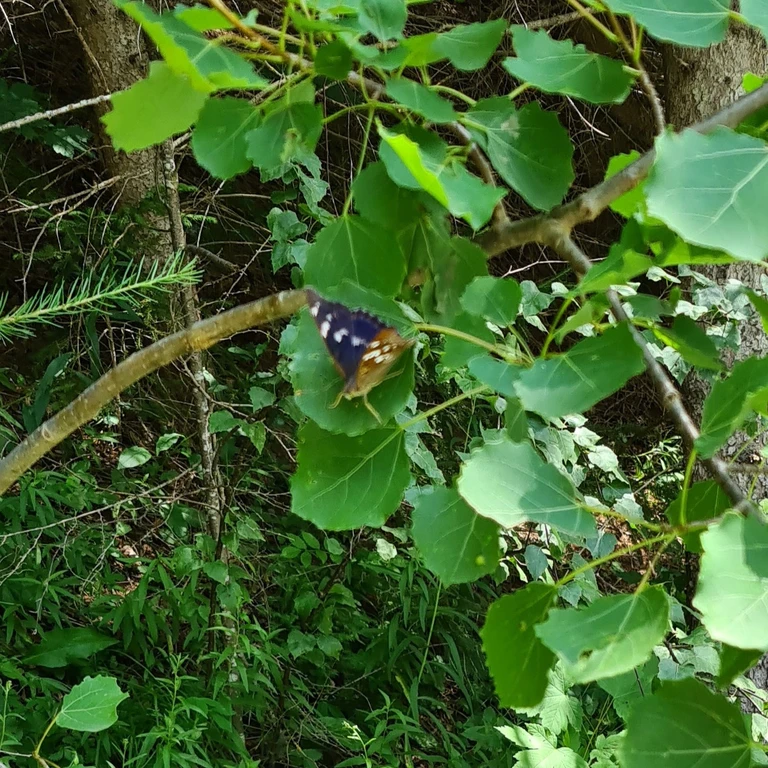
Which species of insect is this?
Apatura ilia
